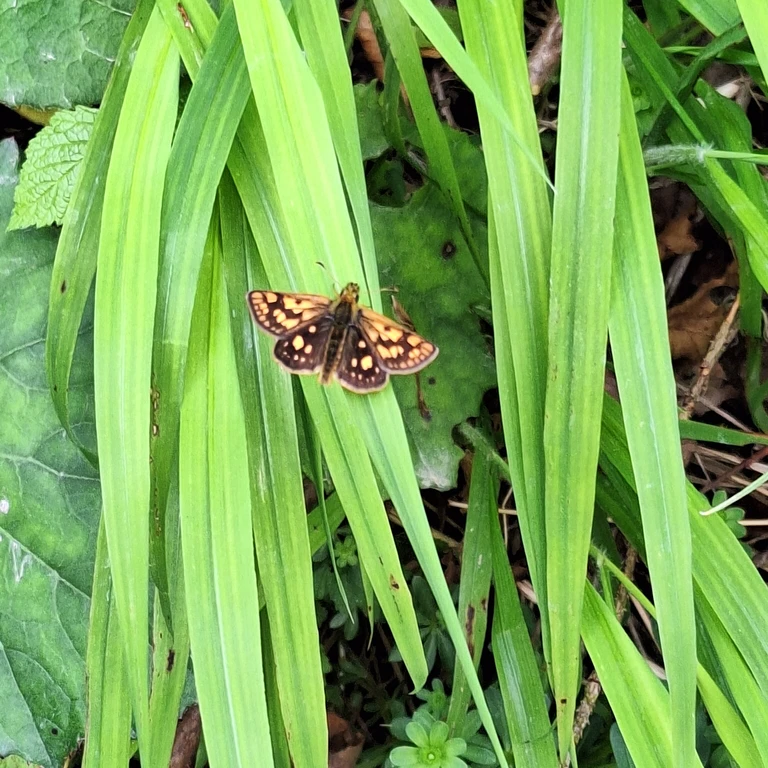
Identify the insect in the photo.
Carterocephalus palaemon
